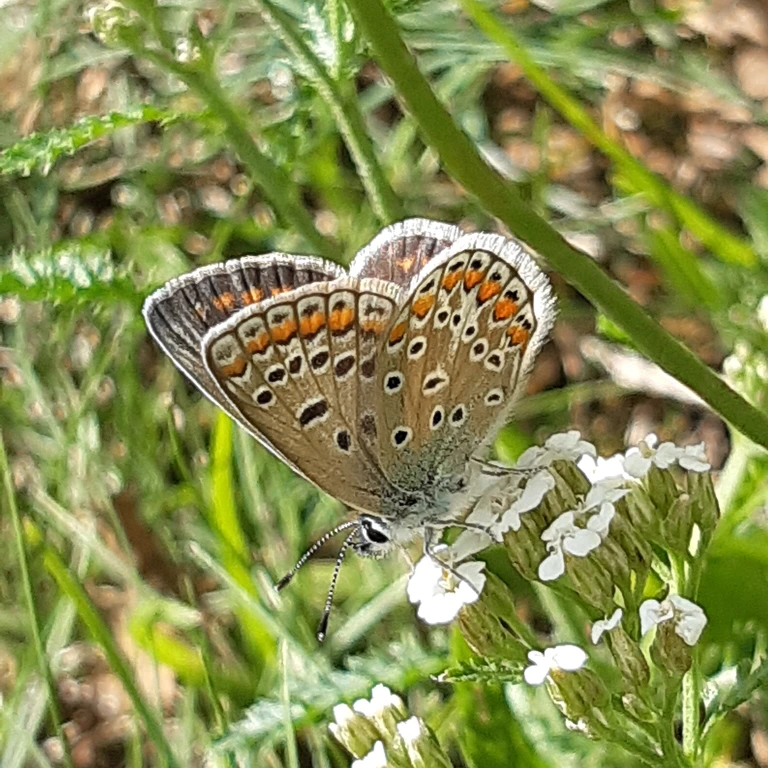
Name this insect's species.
Polyommatus icarus
